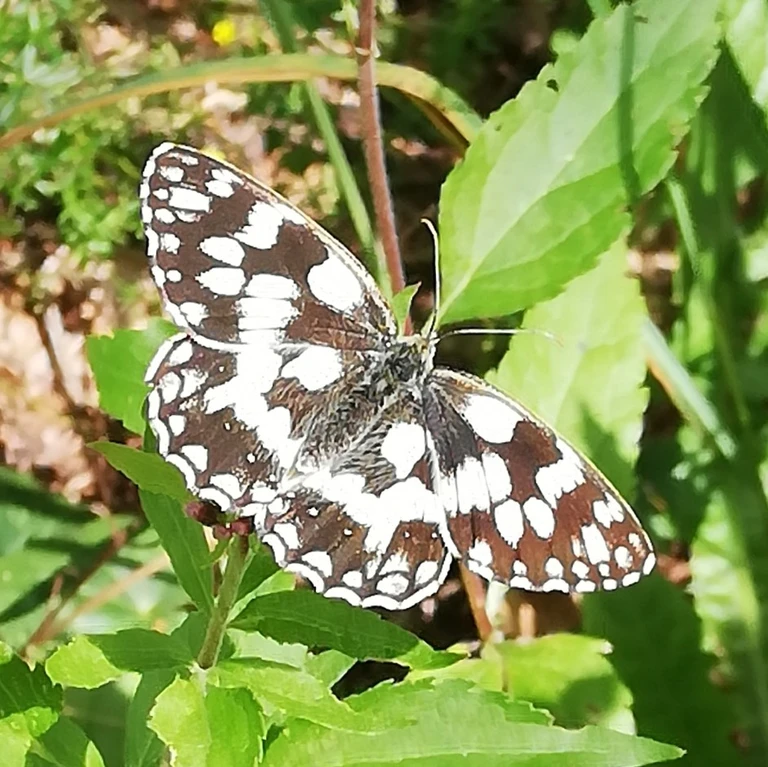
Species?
Melanargia galathea
